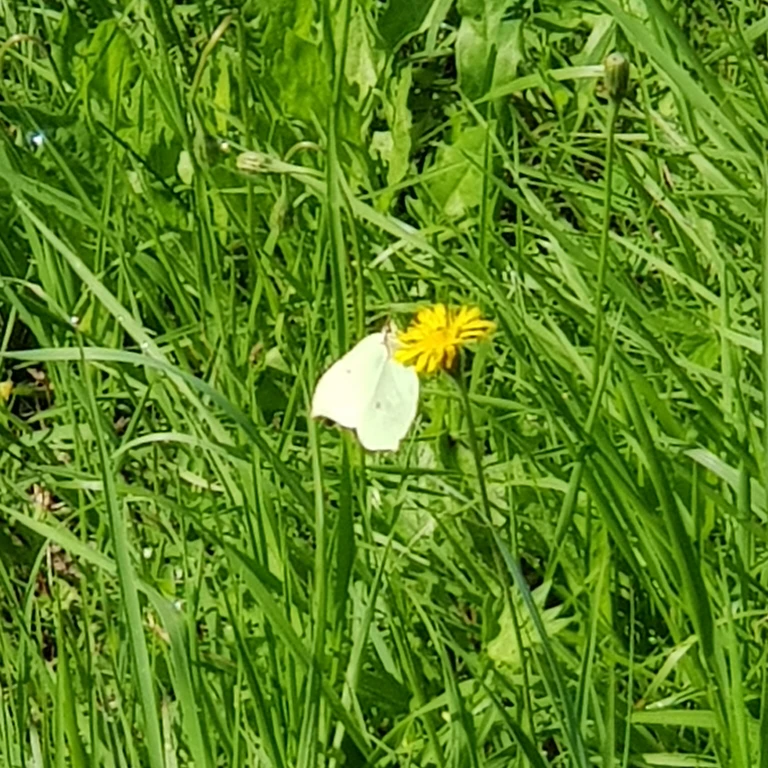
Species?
Gonepteryx rhamni
